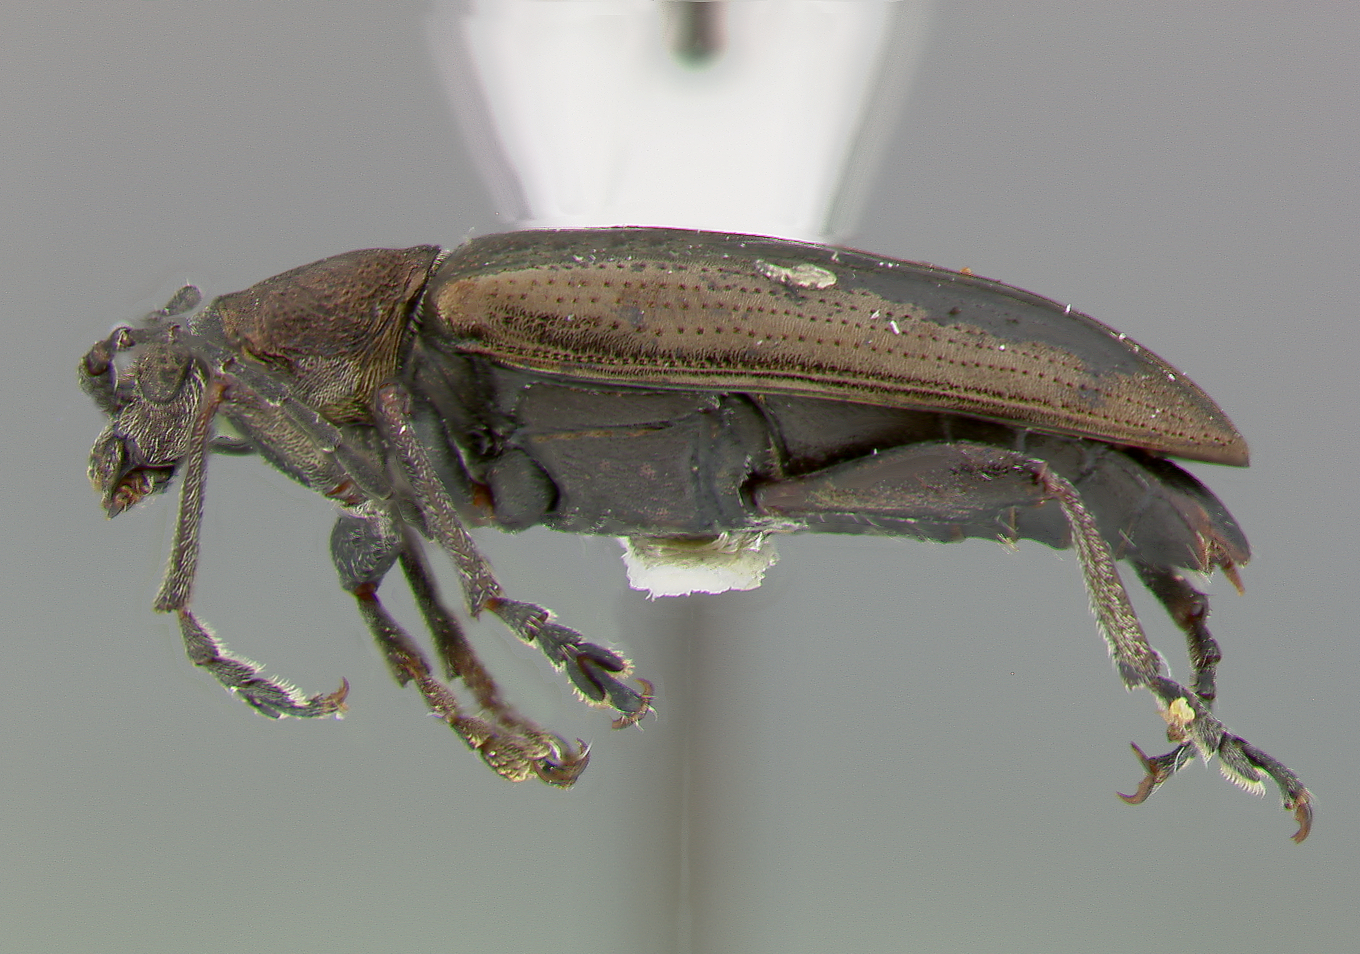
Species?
Donacia biimpressa
